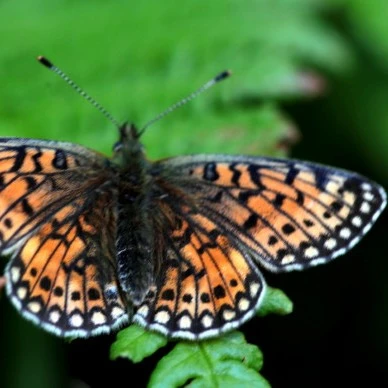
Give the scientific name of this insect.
Boloria eunomia
